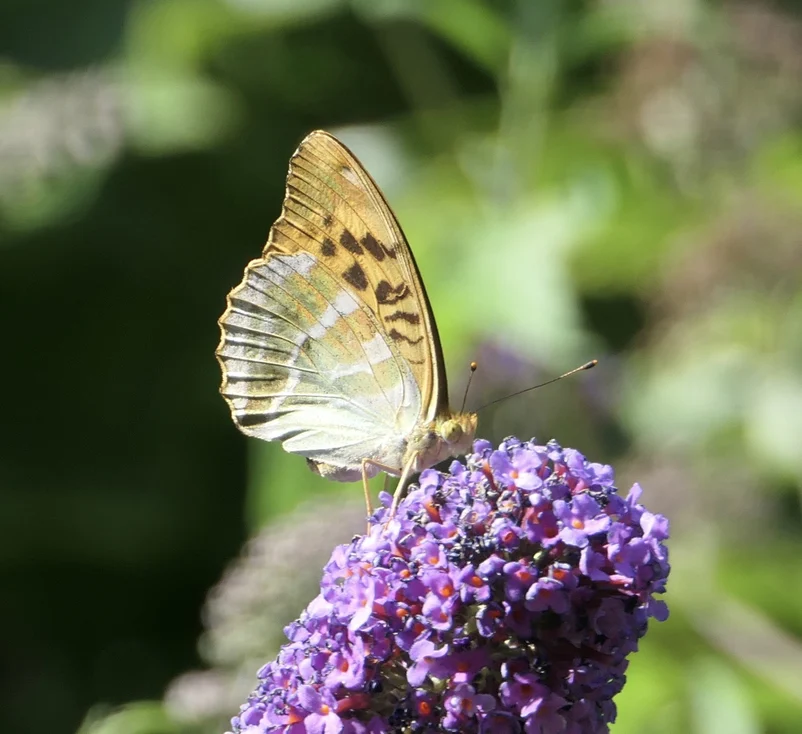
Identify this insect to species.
Argynnis paphia
